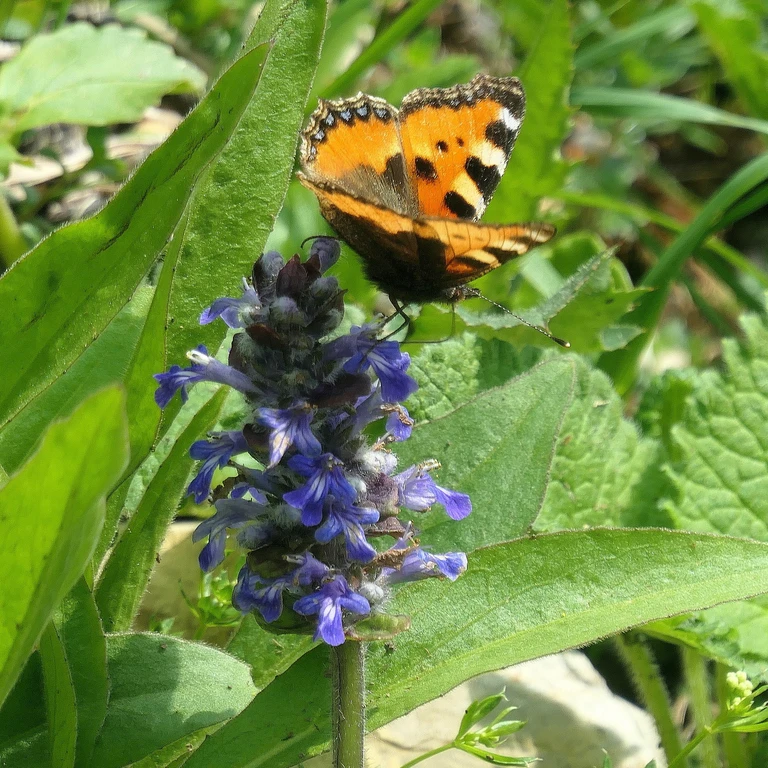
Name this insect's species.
Aglais urticae
